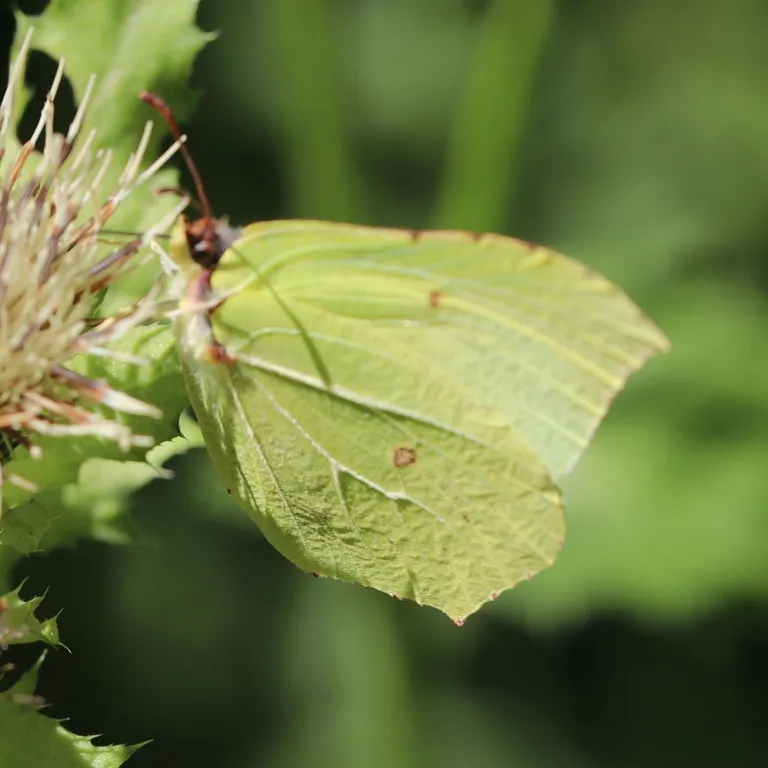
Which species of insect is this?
Gonepteryx rhamni
